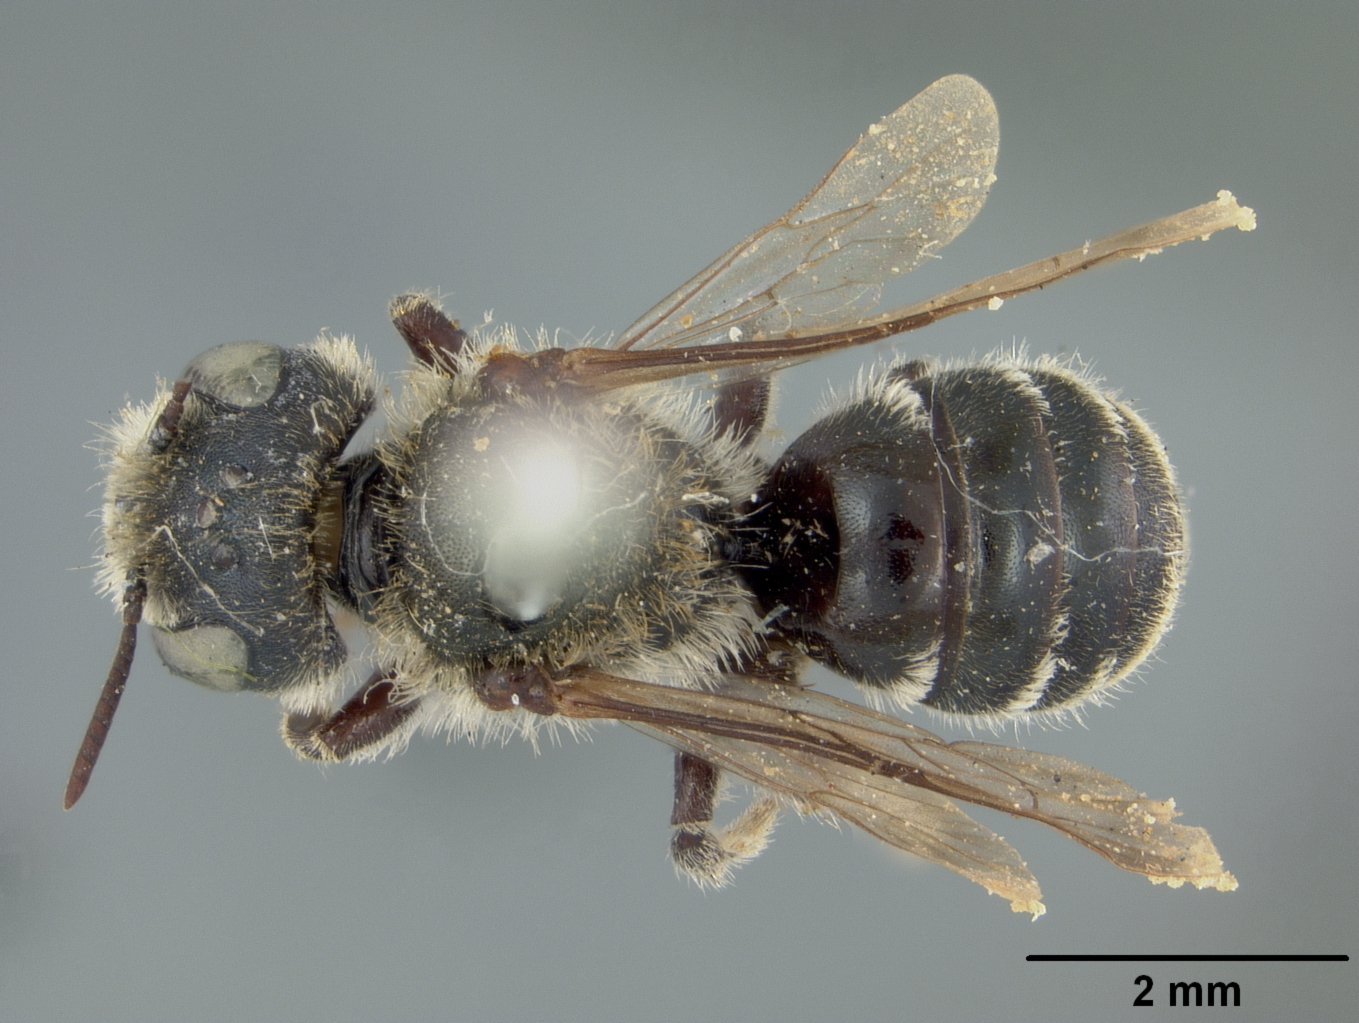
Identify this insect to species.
Osmia besseyae
